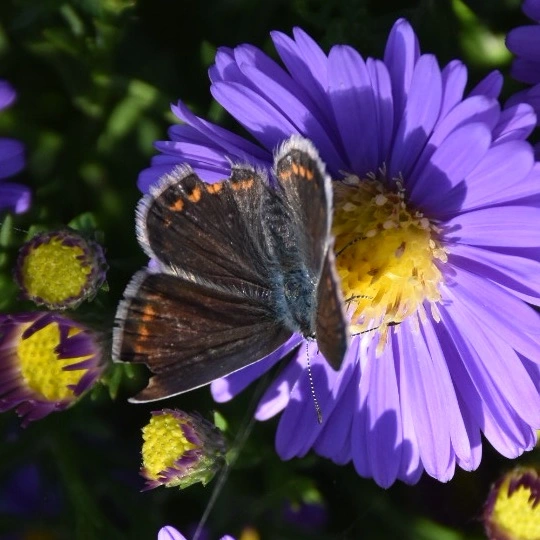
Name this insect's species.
Polyommatus icarus
